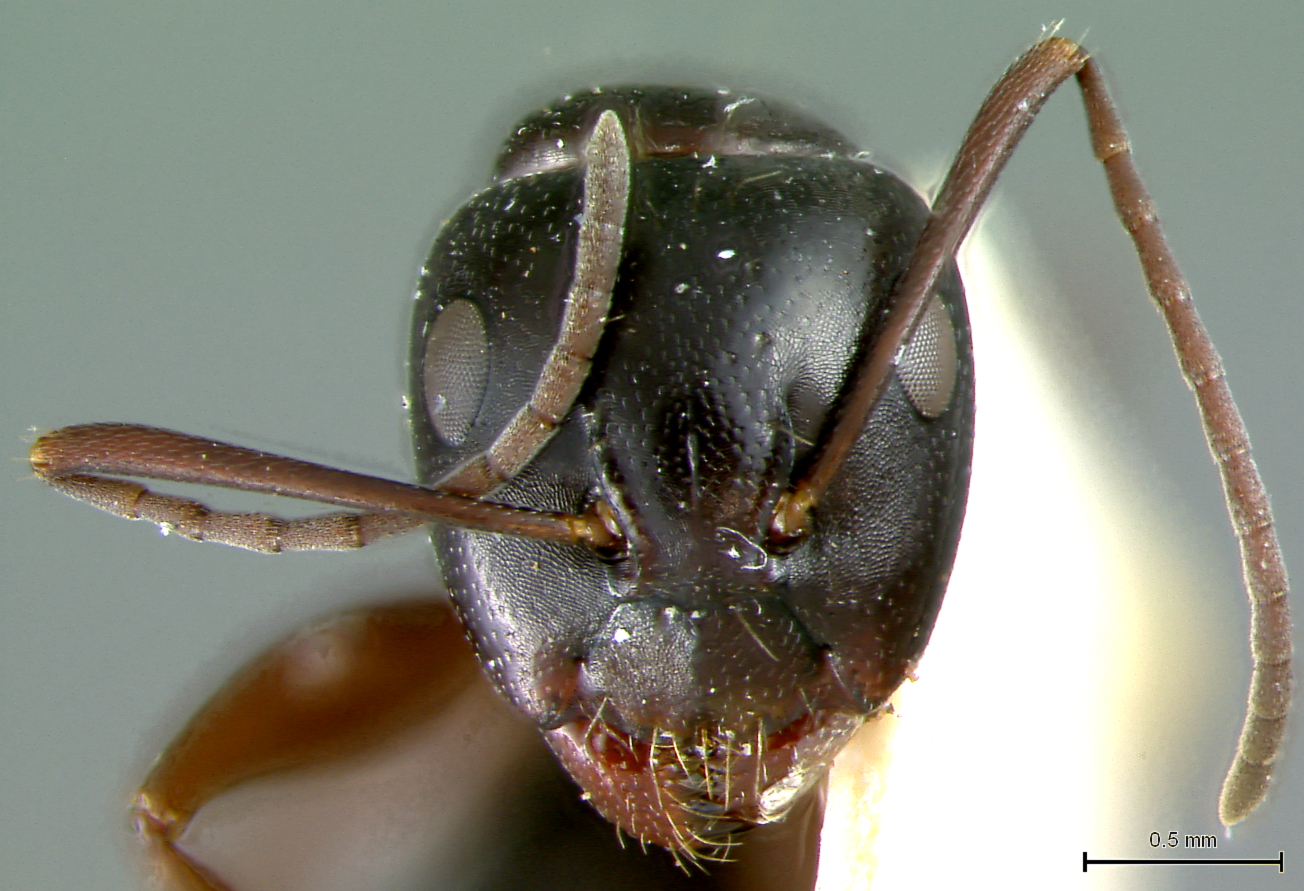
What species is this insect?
Camponotus anthrax
